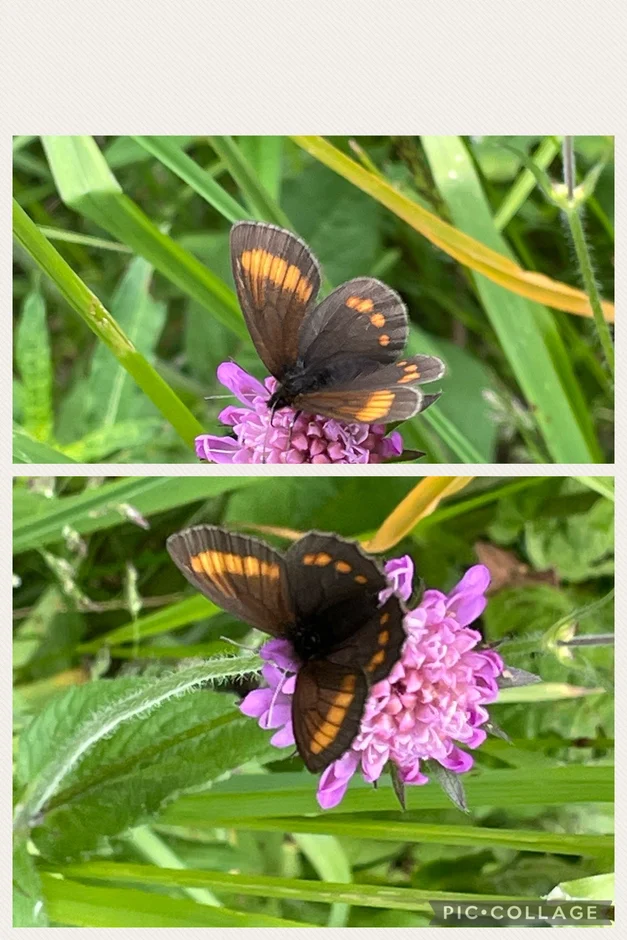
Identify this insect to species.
Erebia pharte
